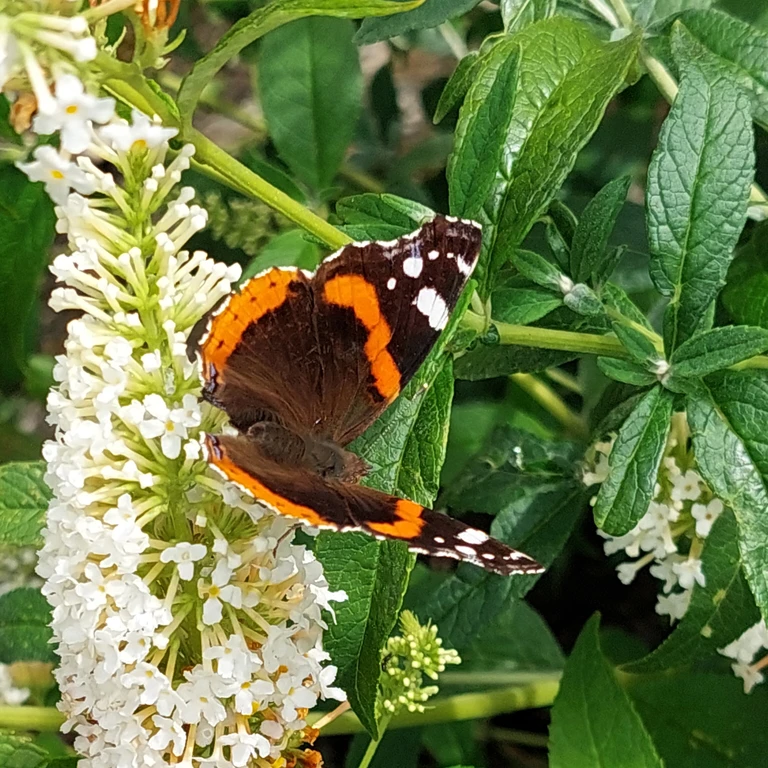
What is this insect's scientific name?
Vanessa atalanta
